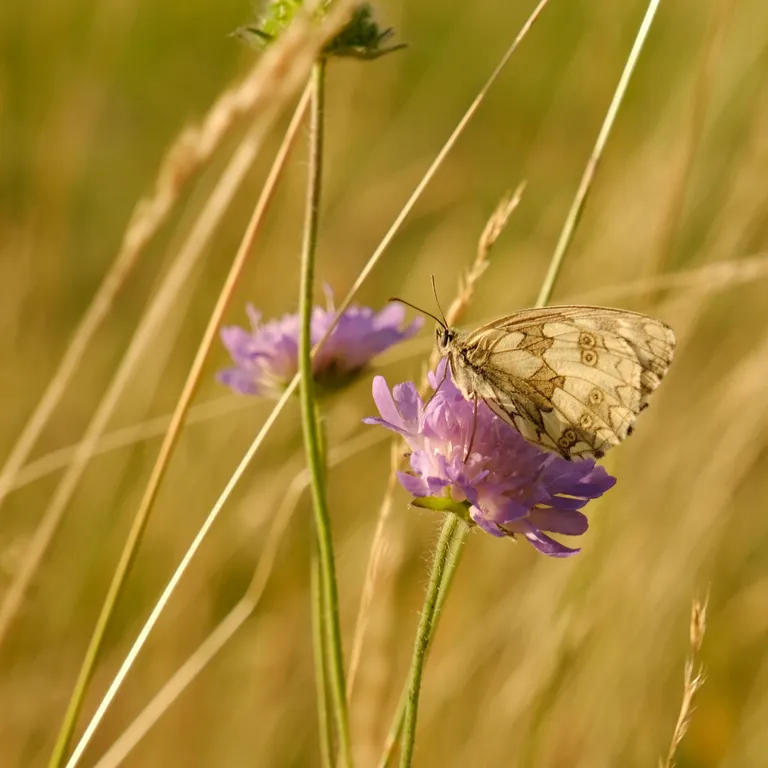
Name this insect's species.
Melanargia galathea
